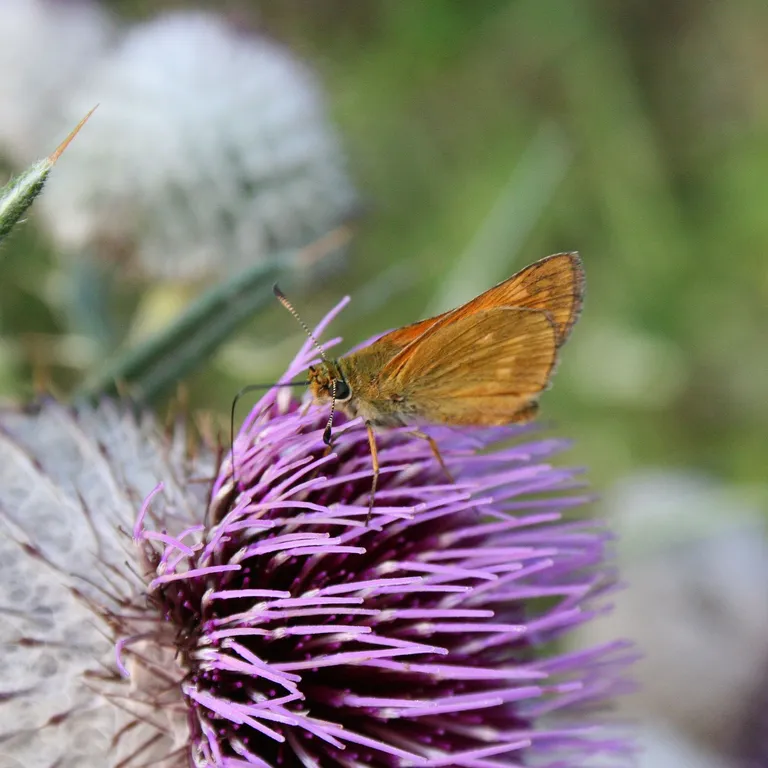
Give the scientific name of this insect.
Ochlodes sylvanus (also Ochlodes venata)
